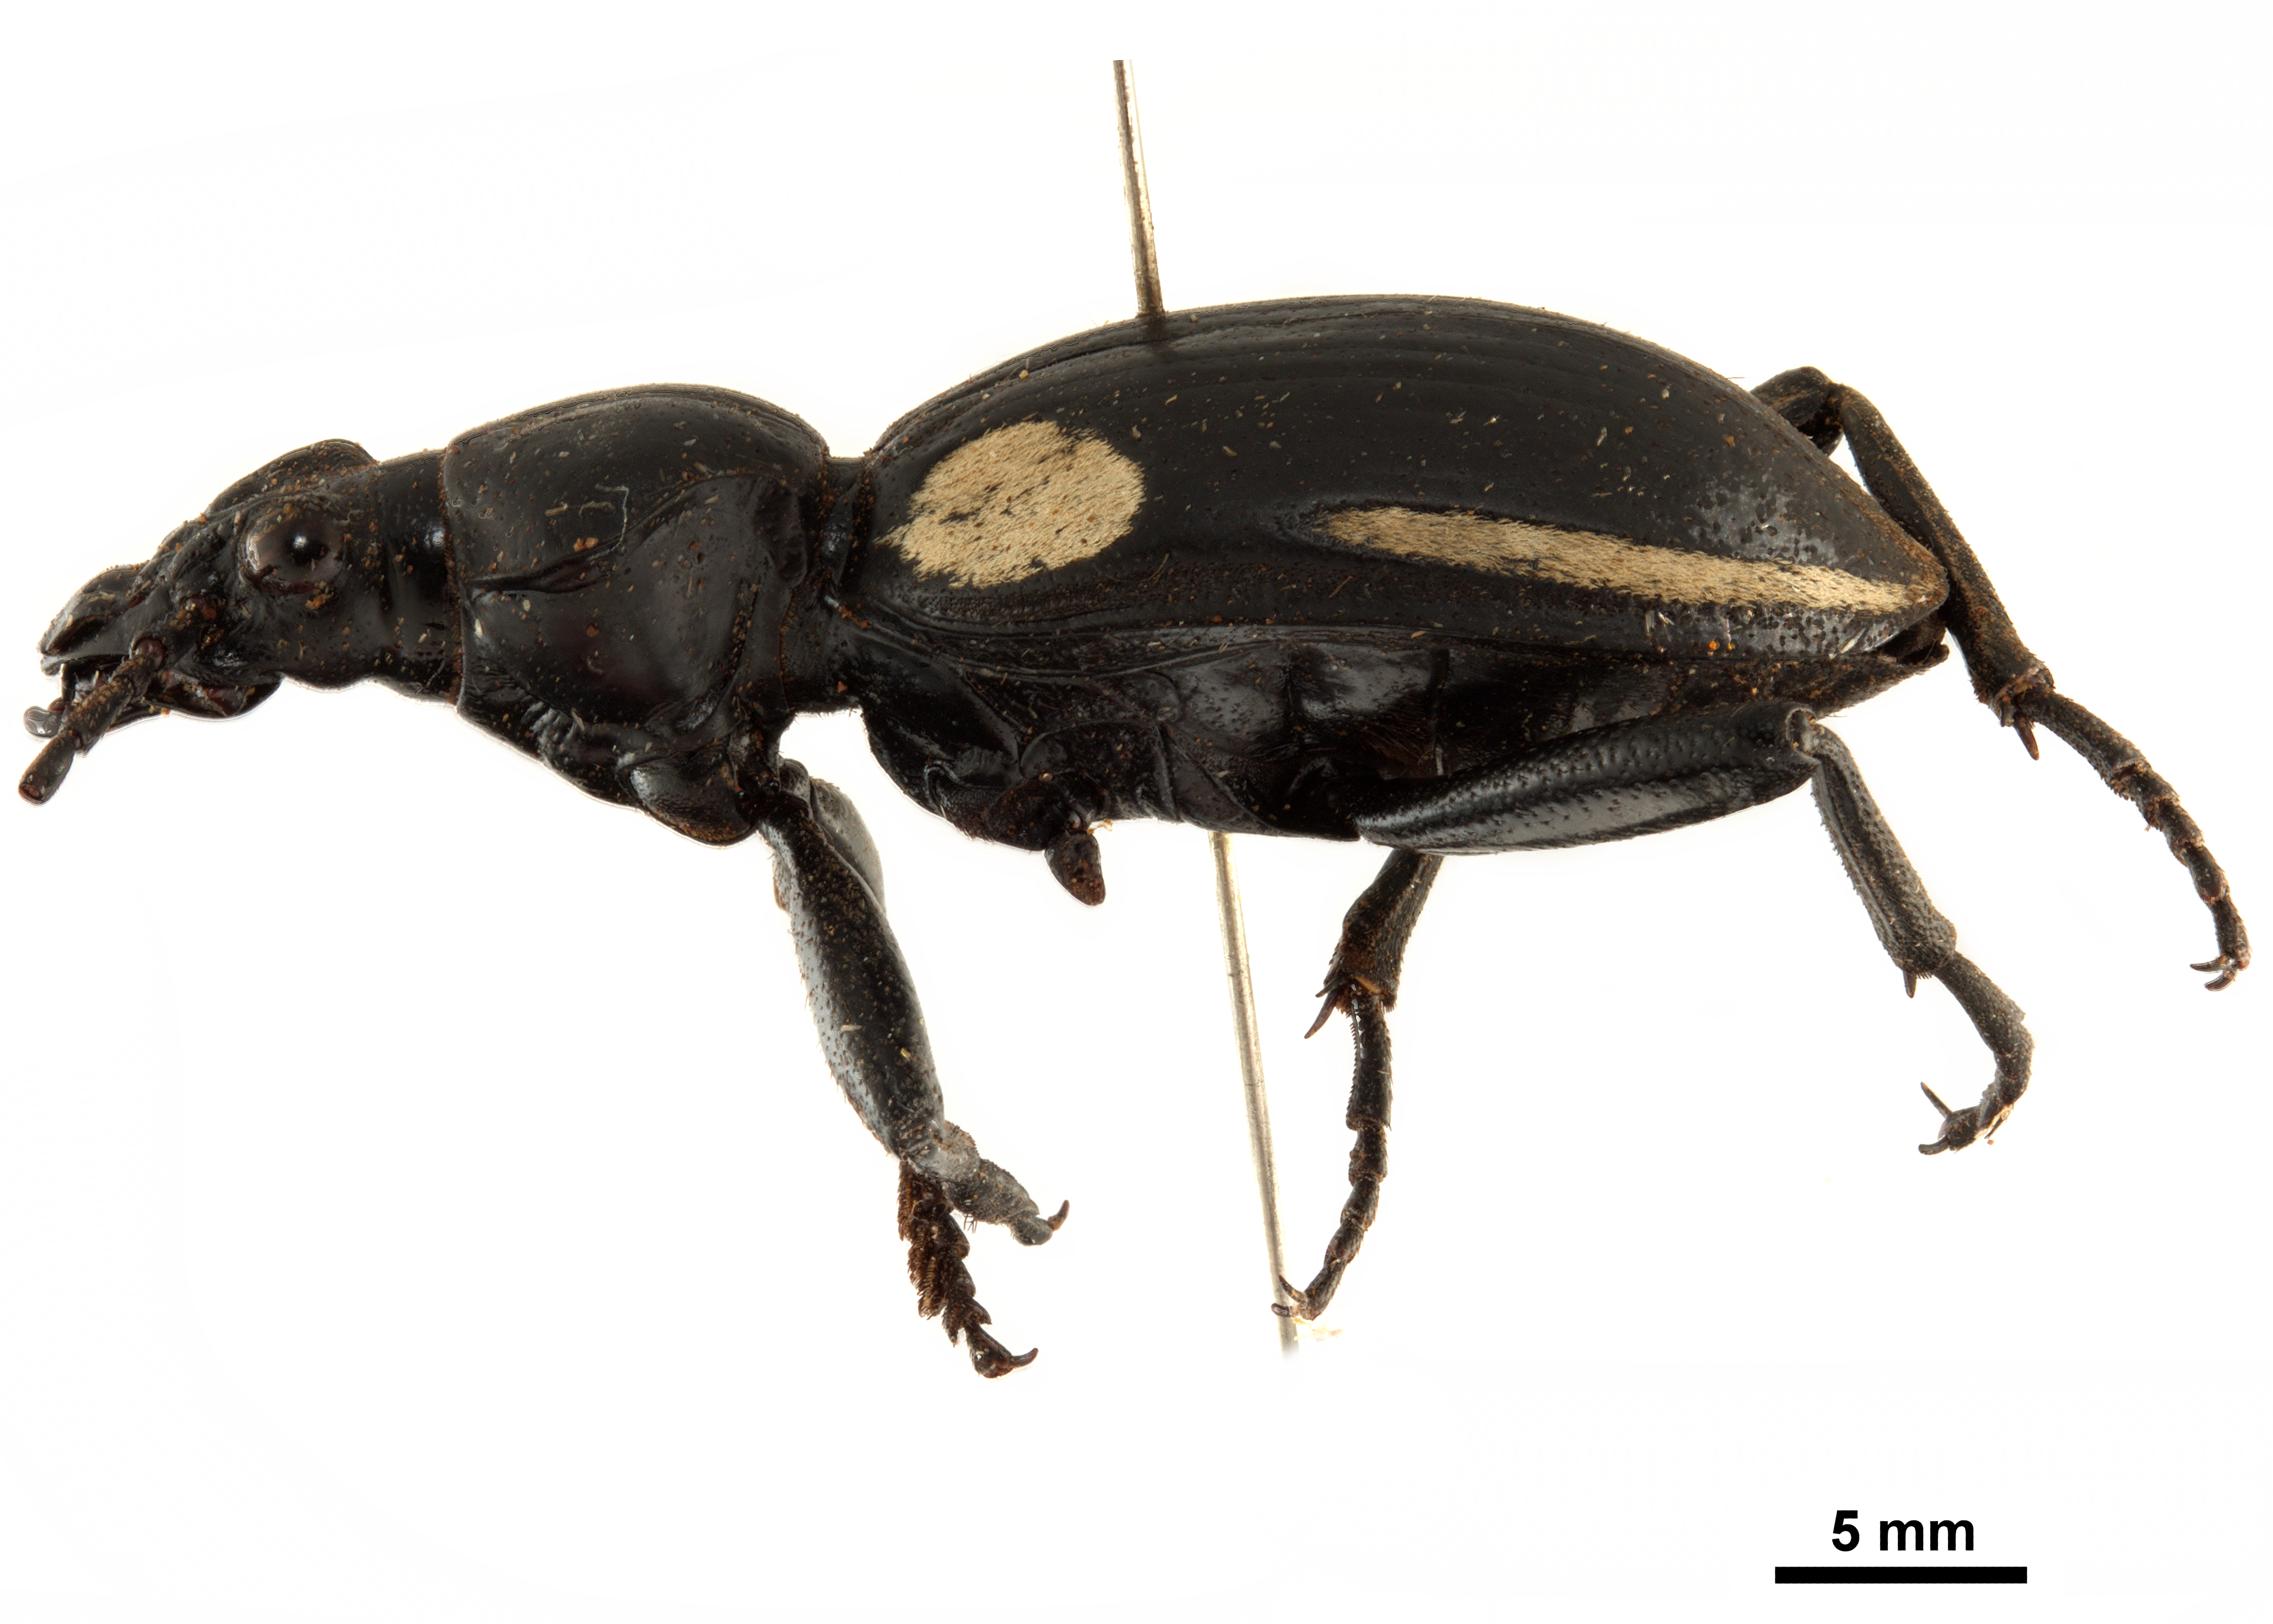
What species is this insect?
Anthia omoplata
